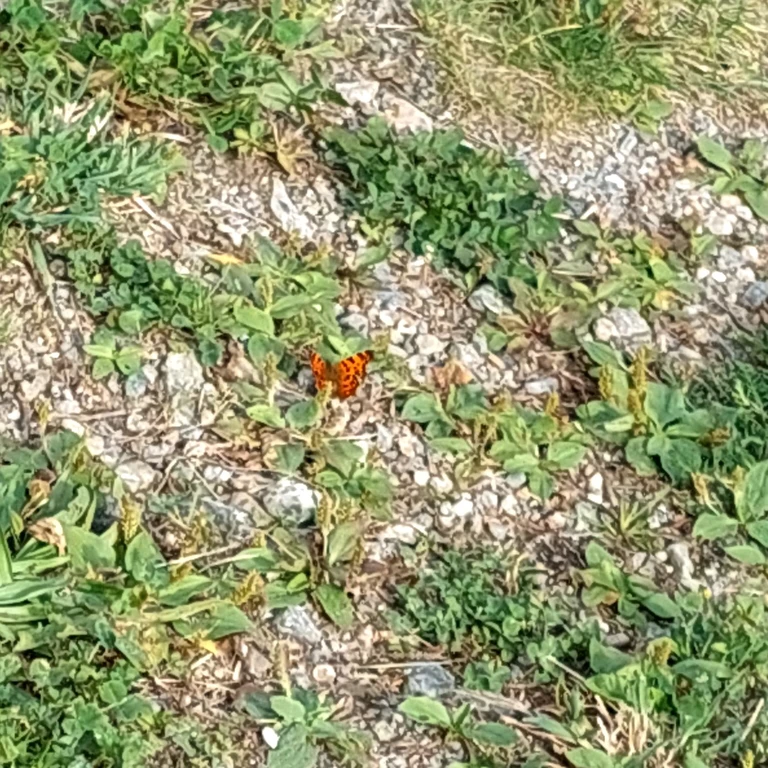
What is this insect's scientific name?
Polygonia c-album
